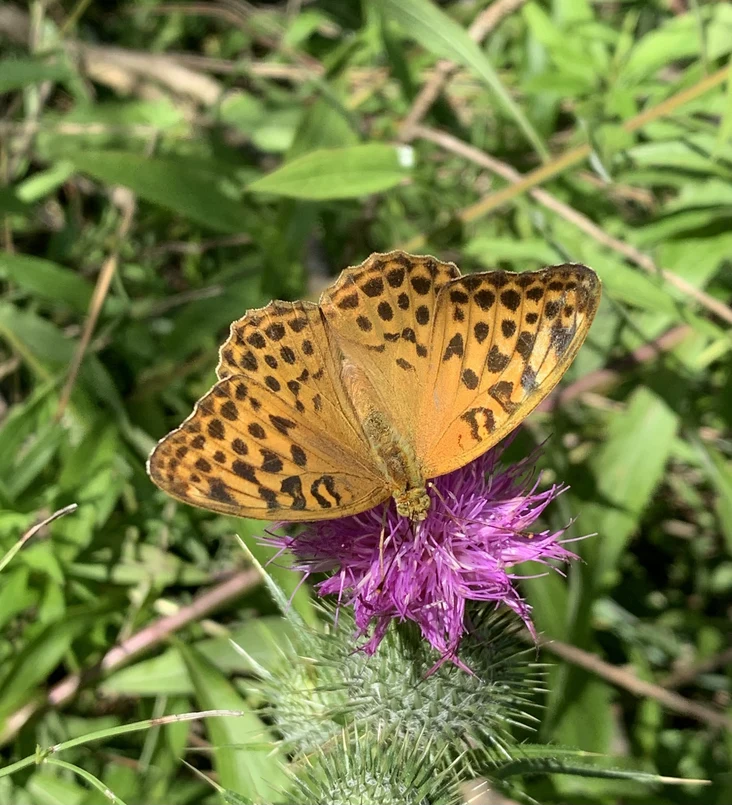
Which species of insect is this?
Argynnis paphia
